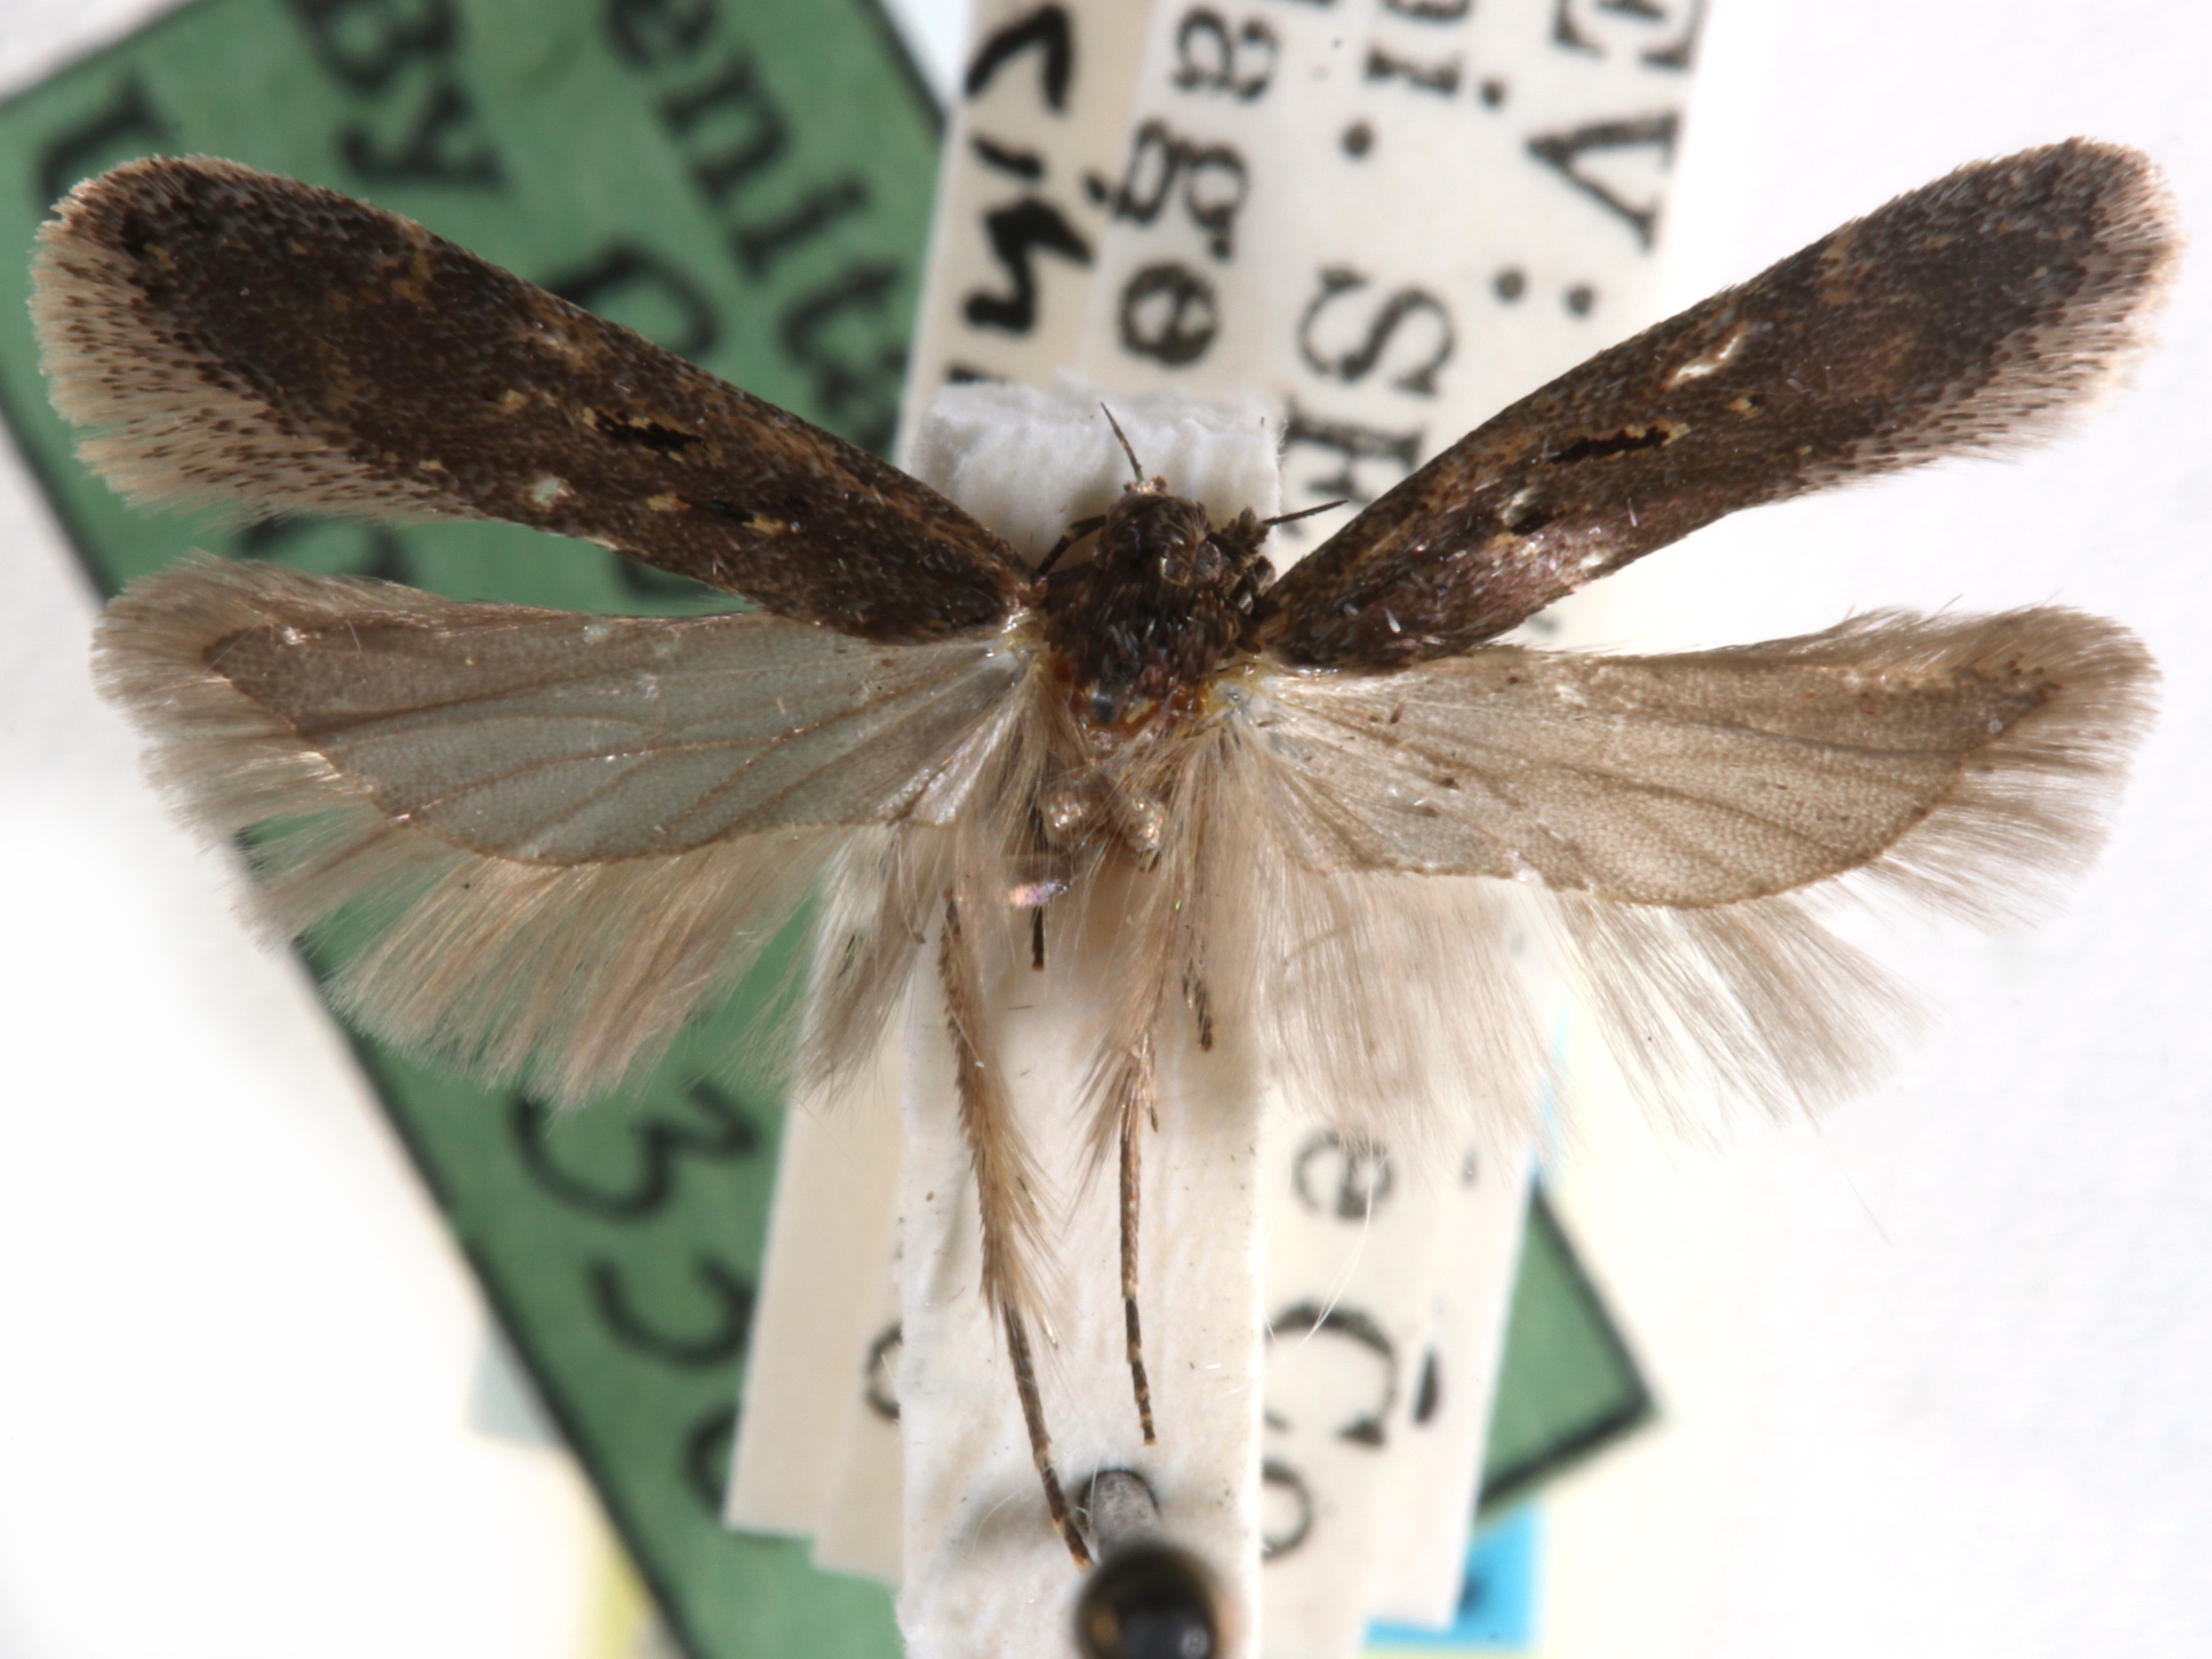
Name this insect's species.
Chionodes messor
